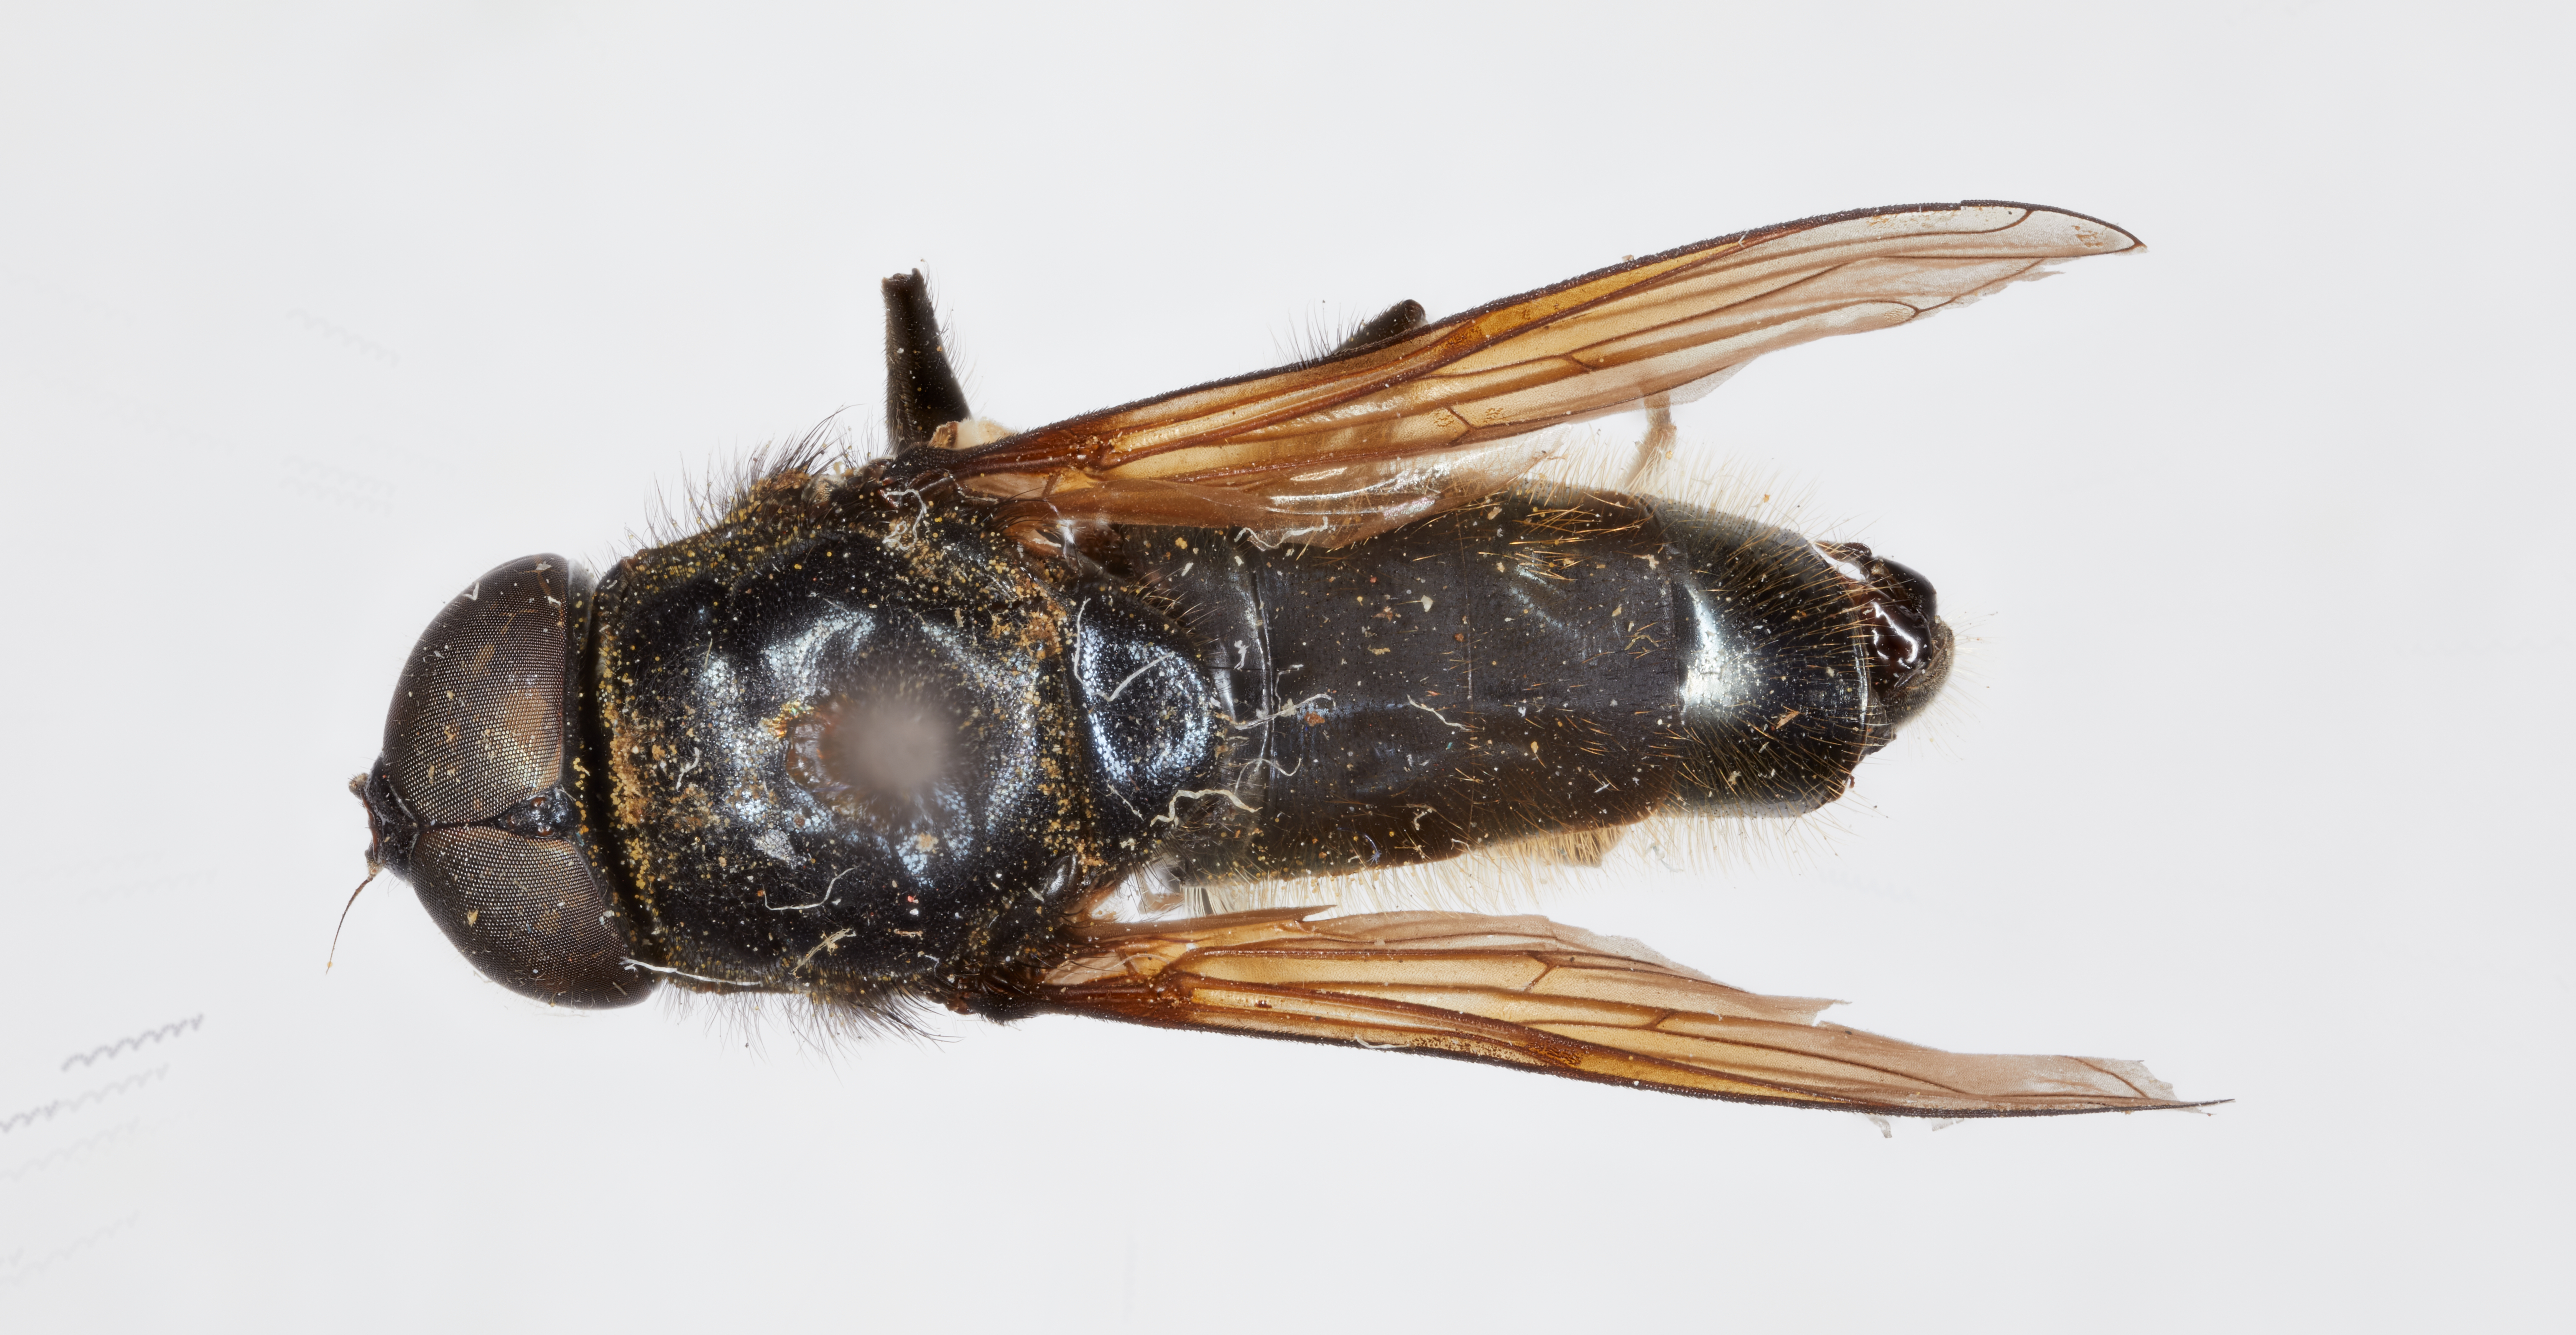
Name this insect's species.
Chilosia hiawatha
